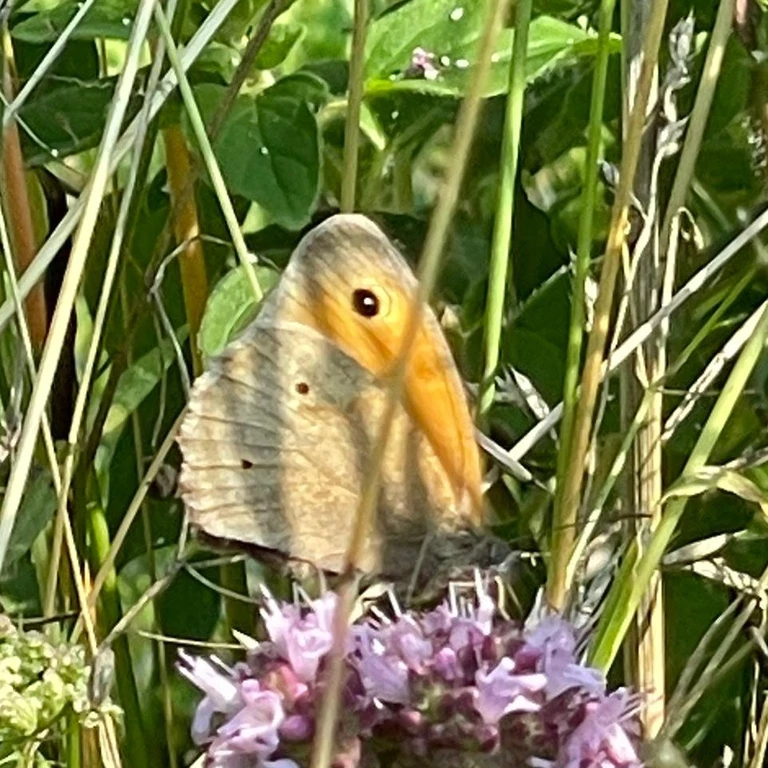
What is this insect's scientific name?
Maniola jurtina
